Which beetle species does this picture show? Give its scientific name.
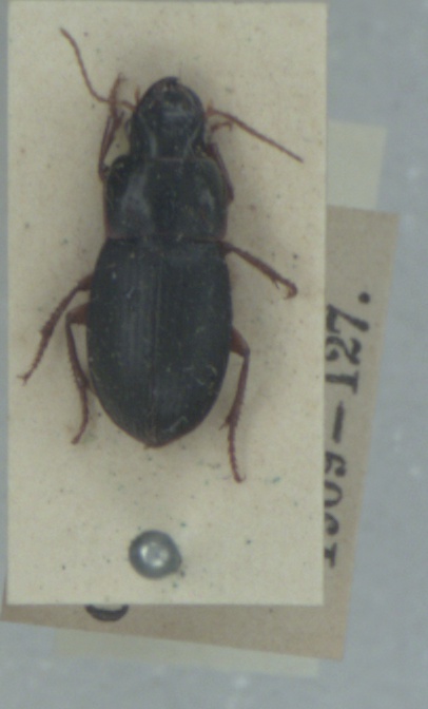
Harpalus latus
